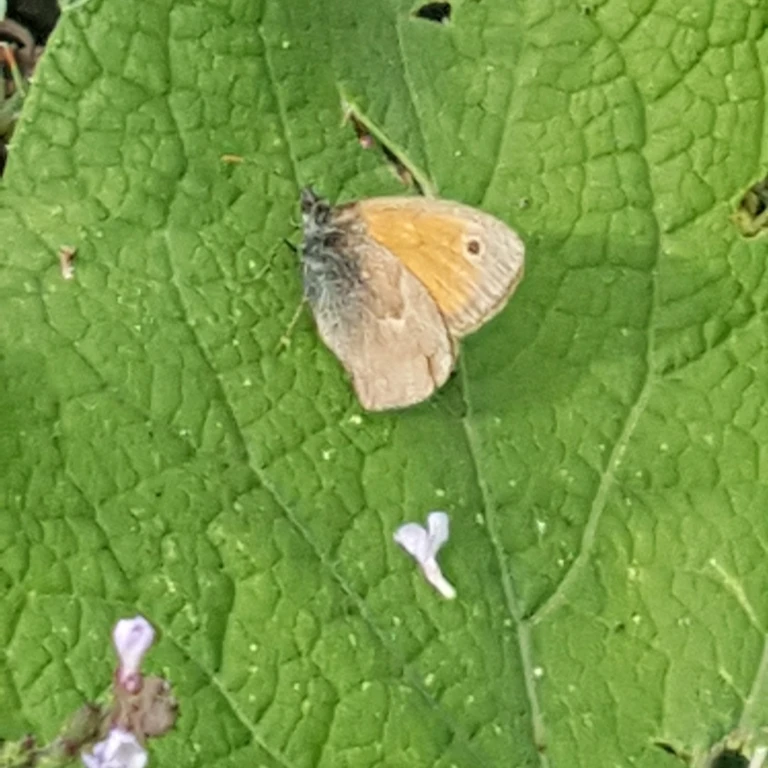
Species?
Coenonympha pamphilus
